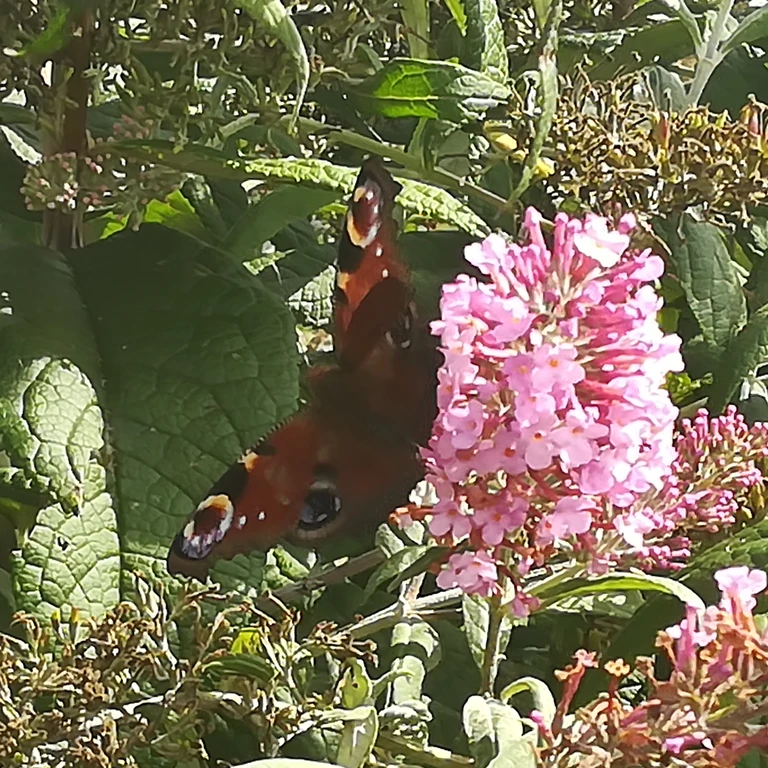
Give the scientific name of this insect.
Aglais io
